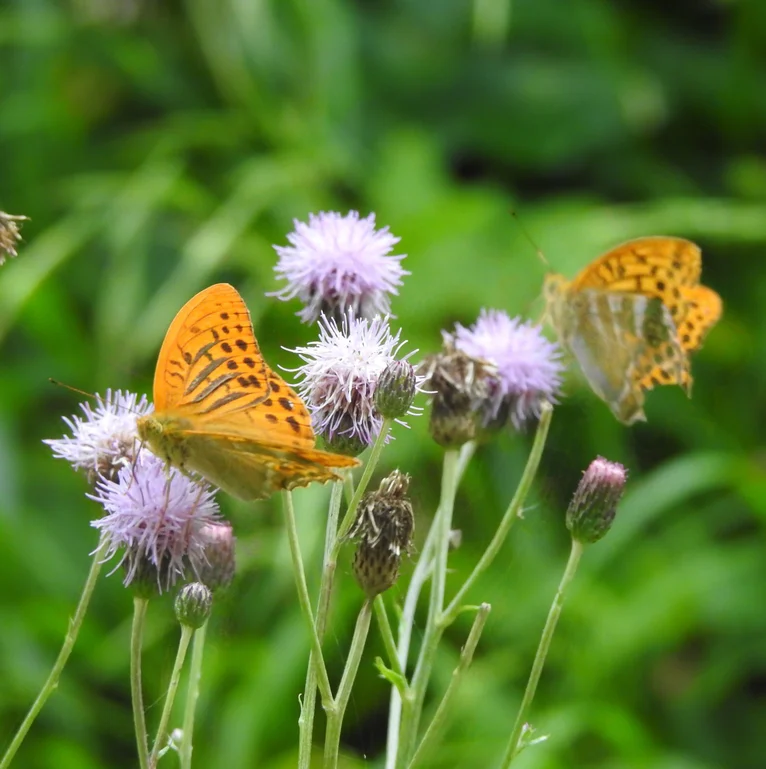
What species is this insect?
Argynnis paphia
